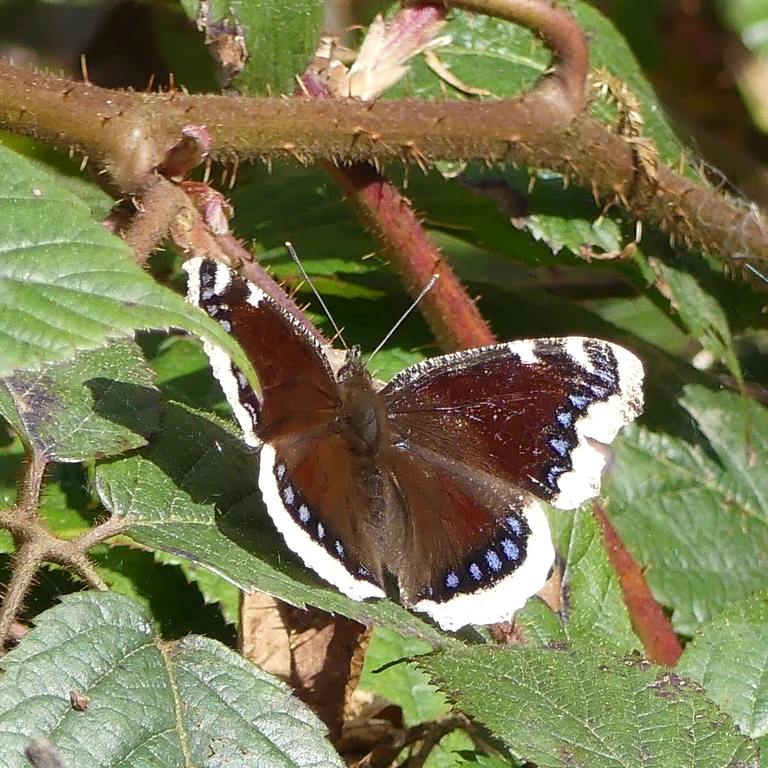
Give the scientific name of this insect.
Nymphalis antiopa
